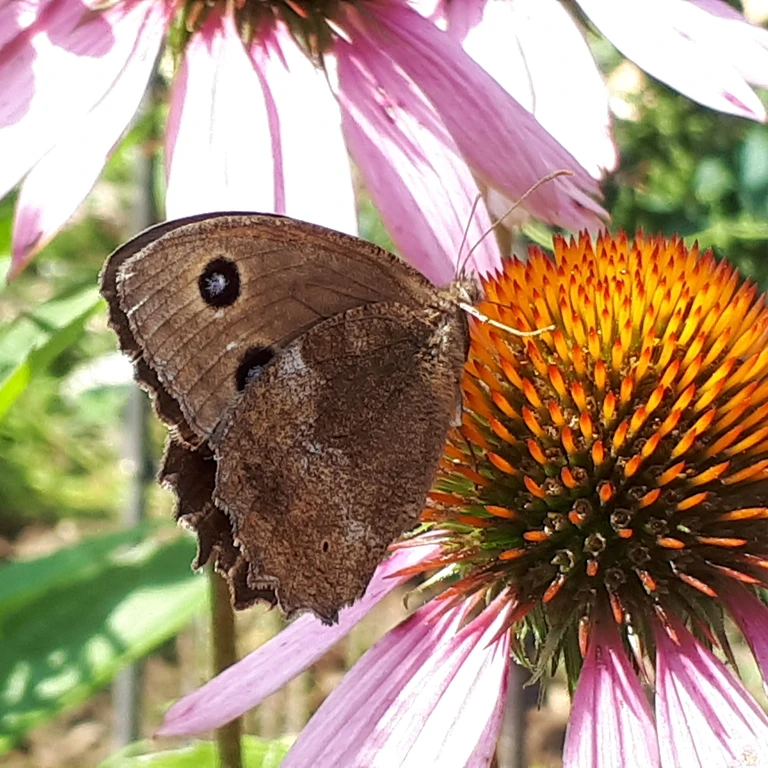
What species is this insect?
Minois dryas
